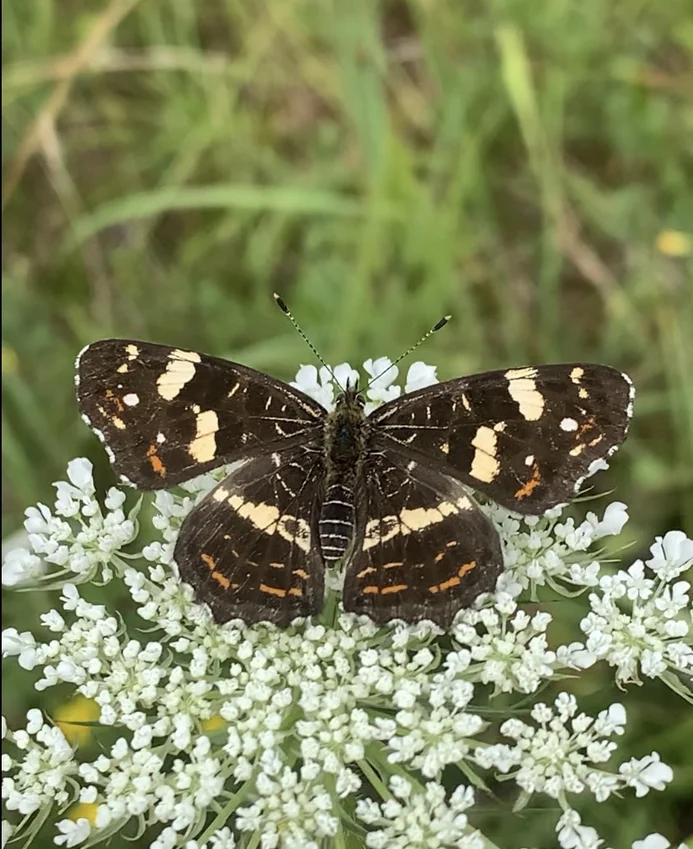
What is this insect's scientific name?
Araschnia levana
